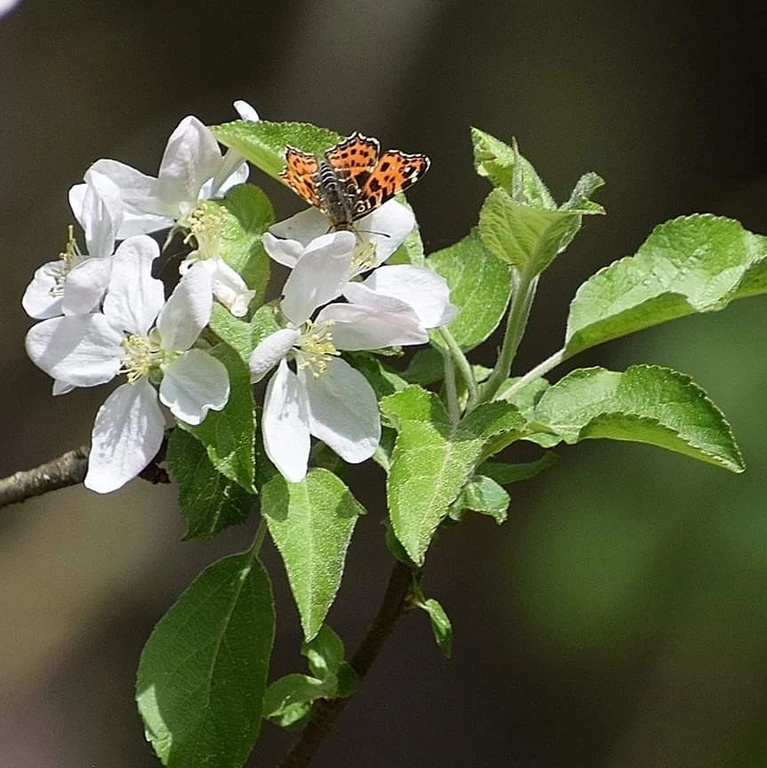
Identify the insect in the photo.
Araschnia levana
